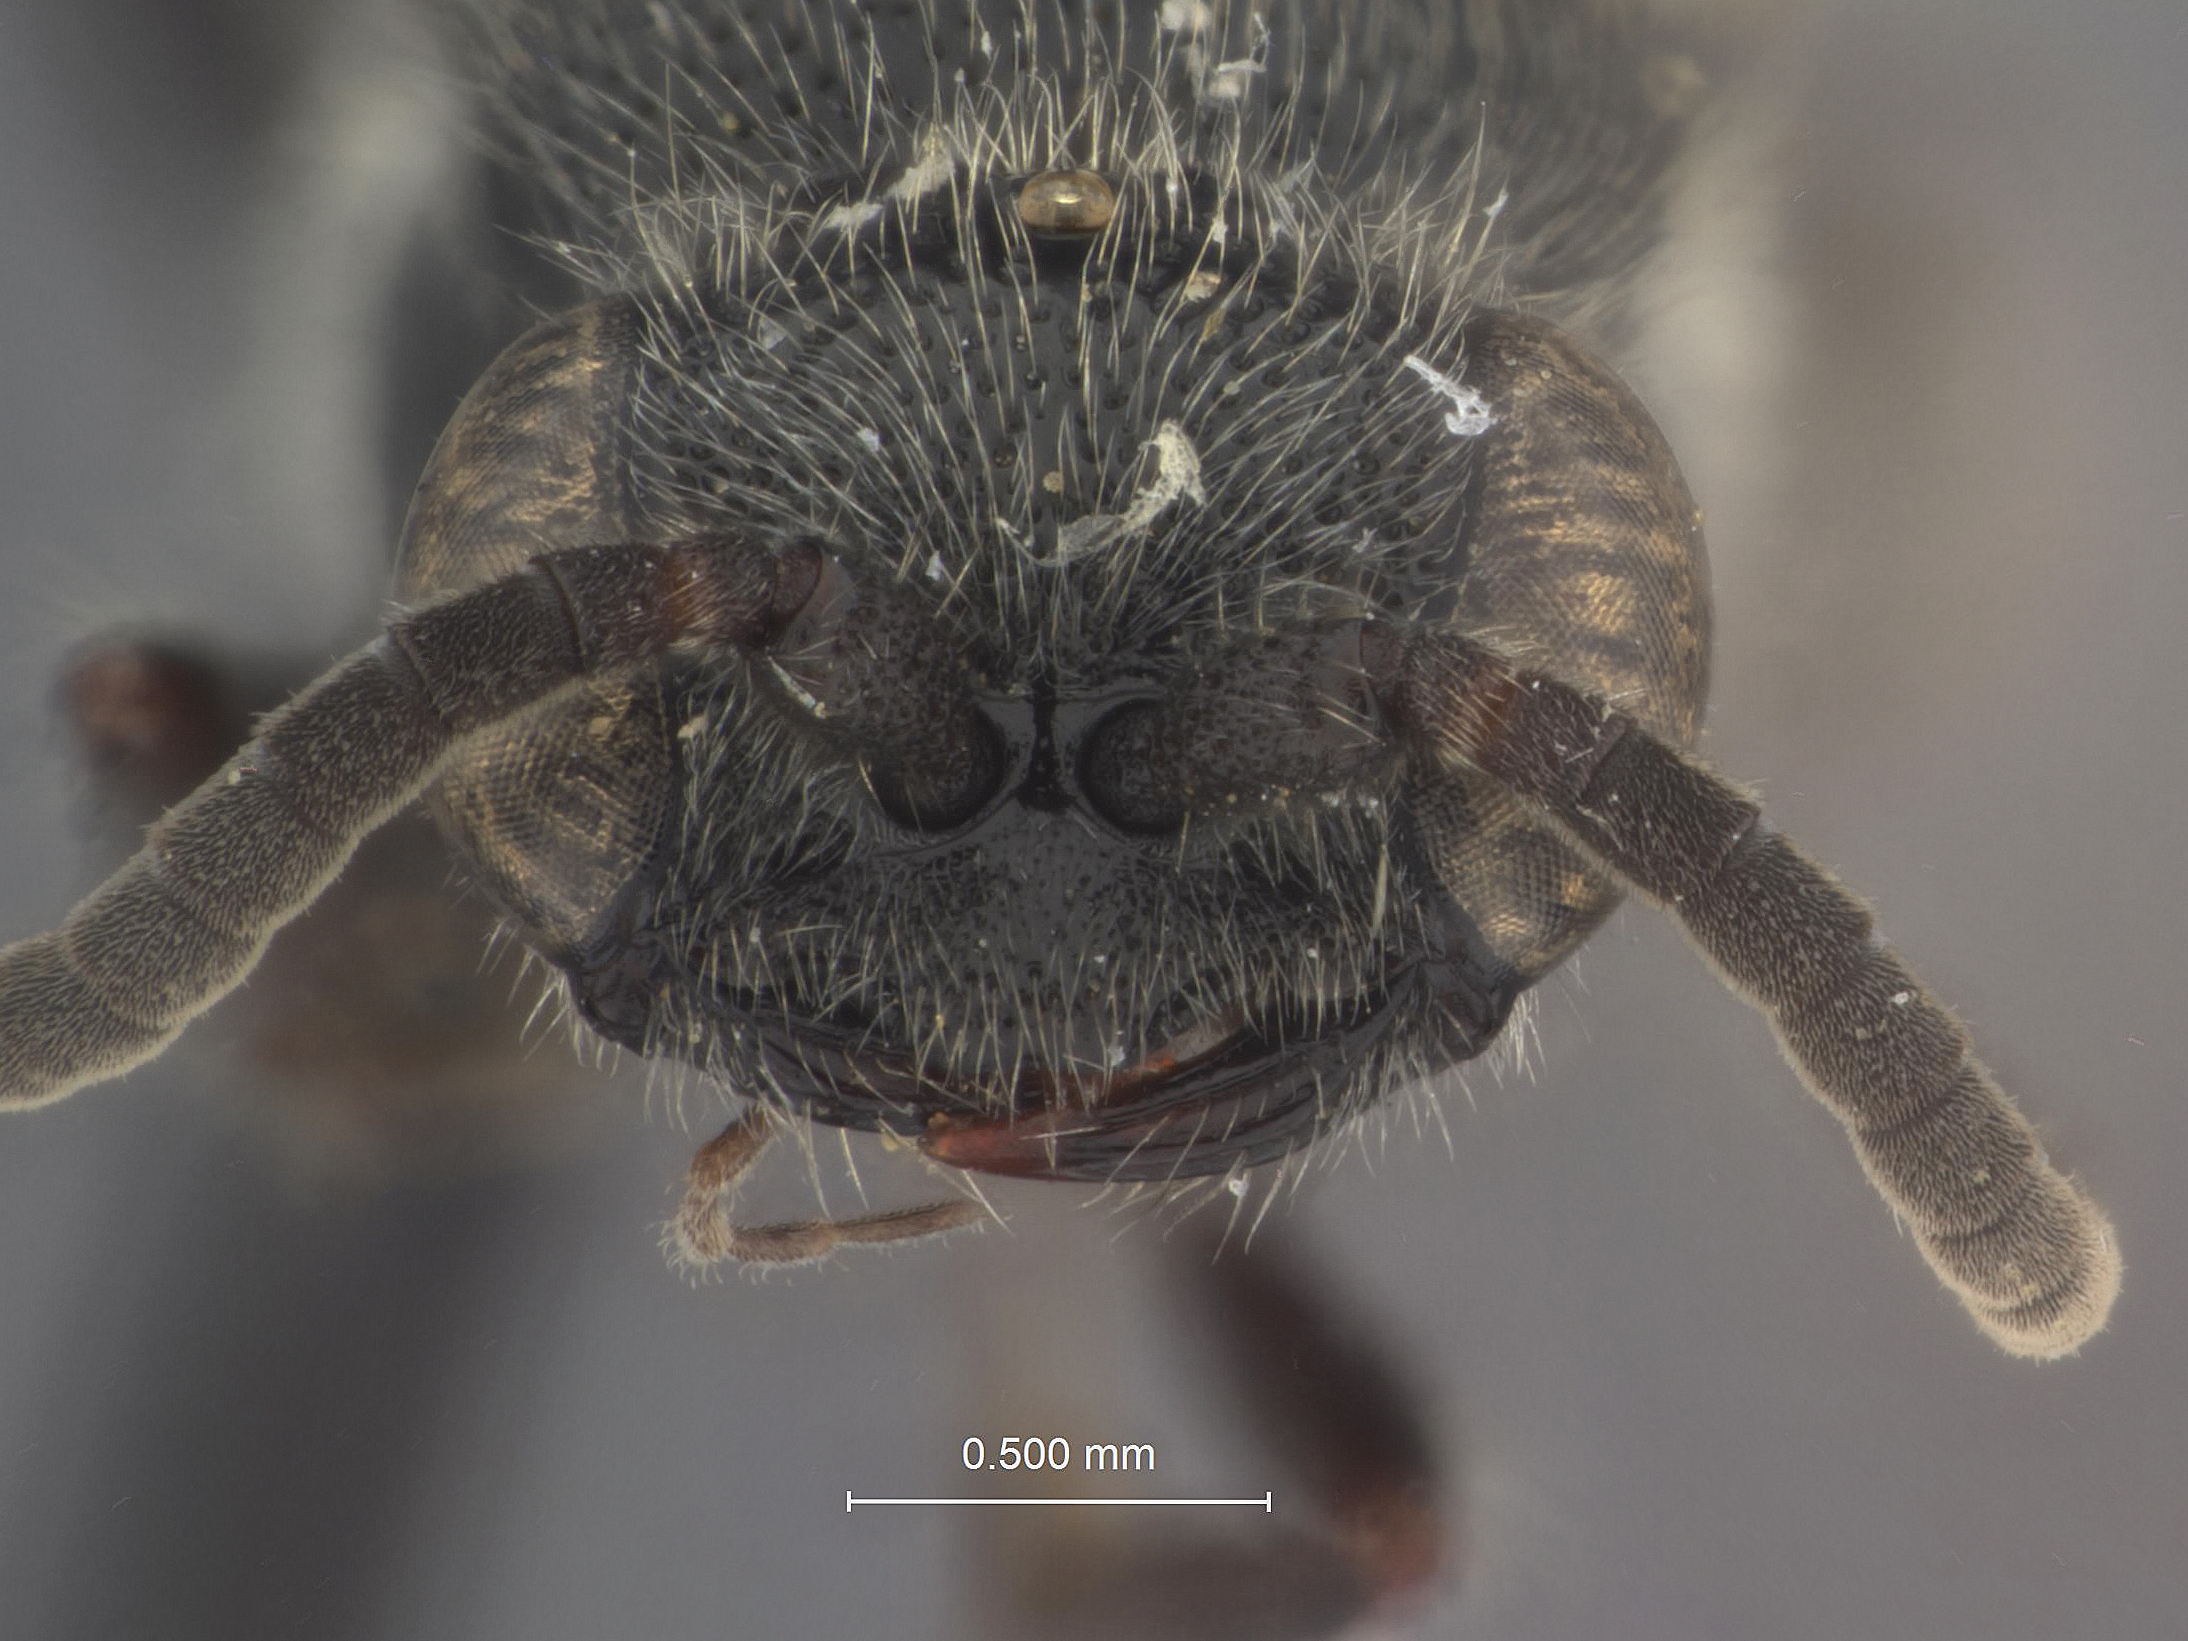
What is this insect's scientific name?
Tiphia guadalupae
